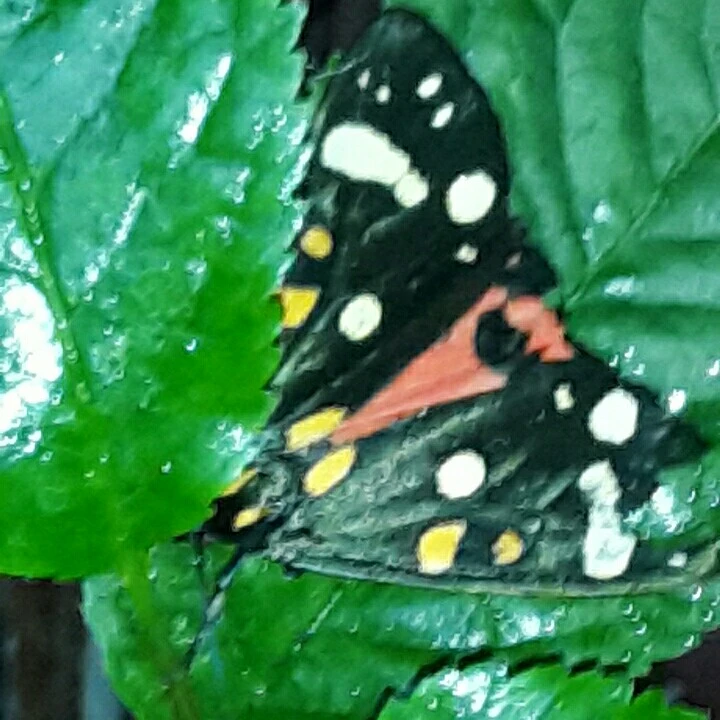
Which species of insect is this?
Callimorpha dominula
